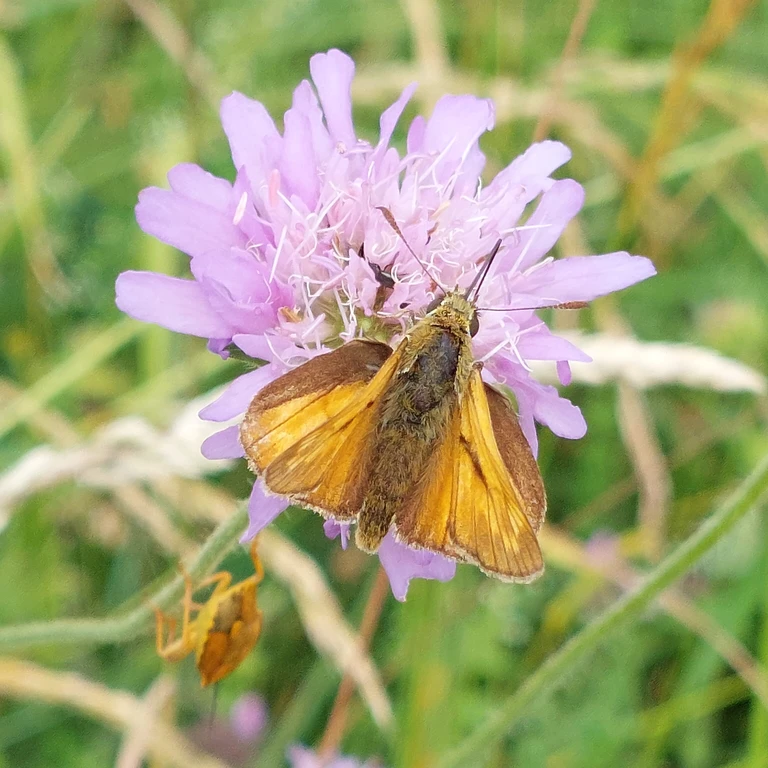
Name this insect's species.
Ochlodes sylvanus (also Ochlodes venata)
